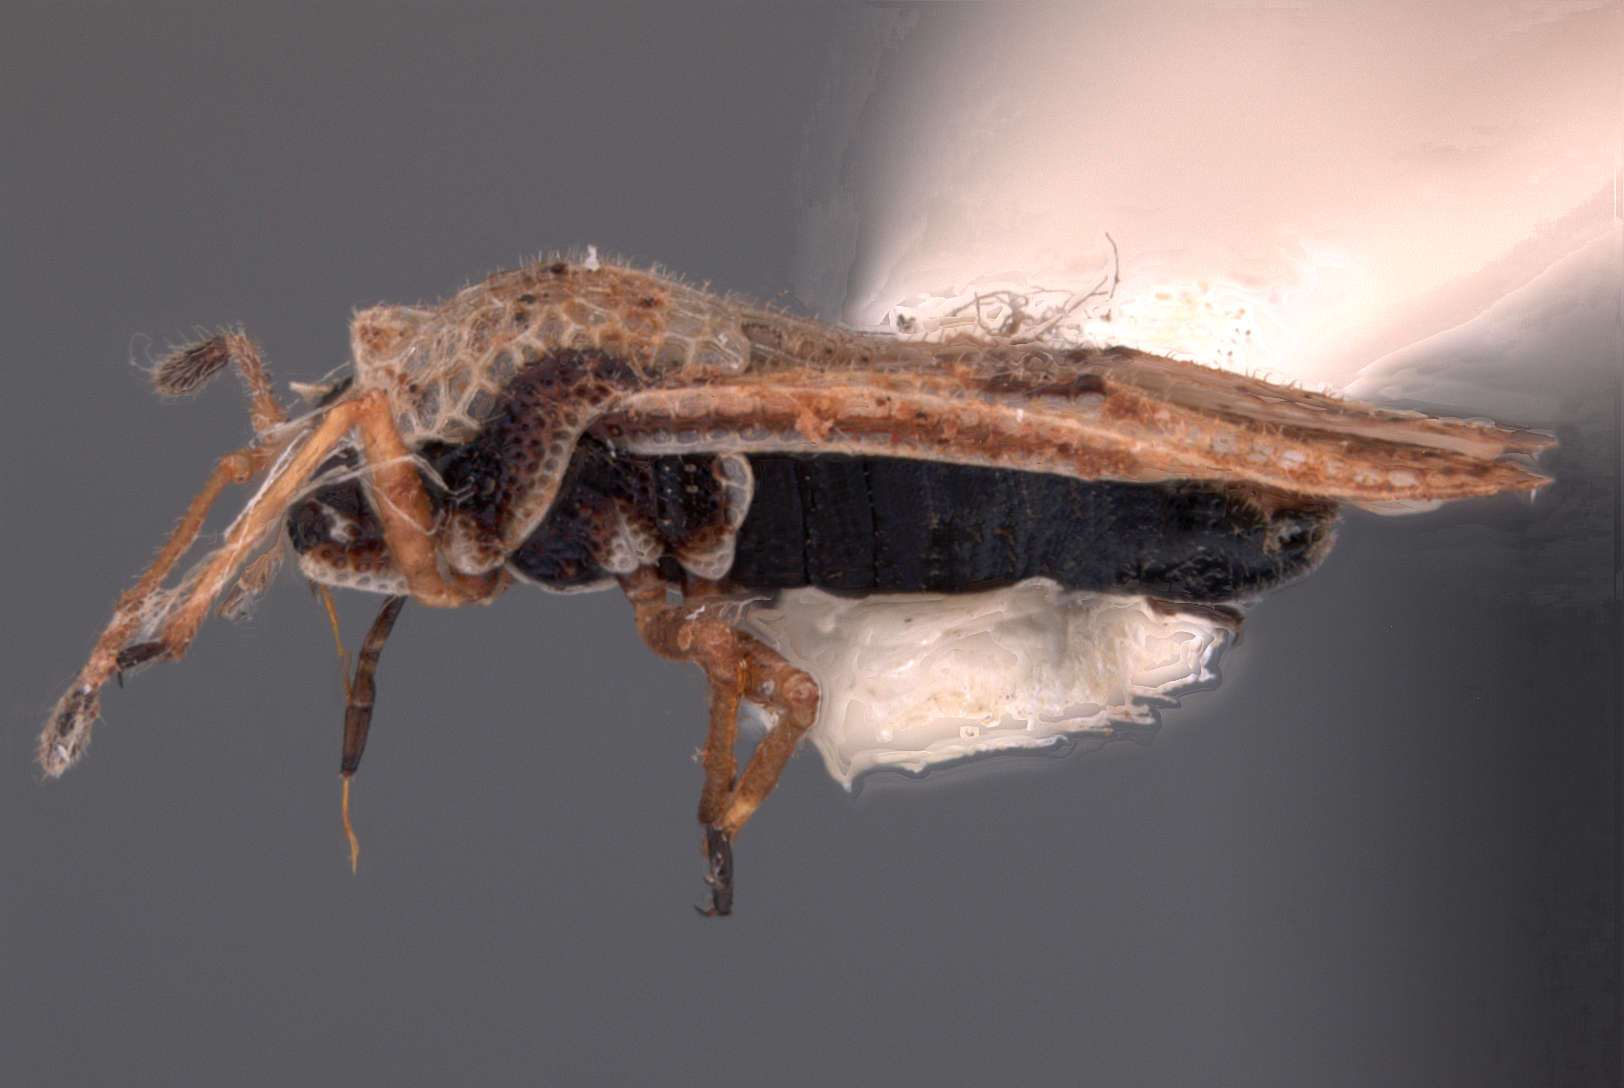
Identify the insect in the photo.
Dictyla litotes
